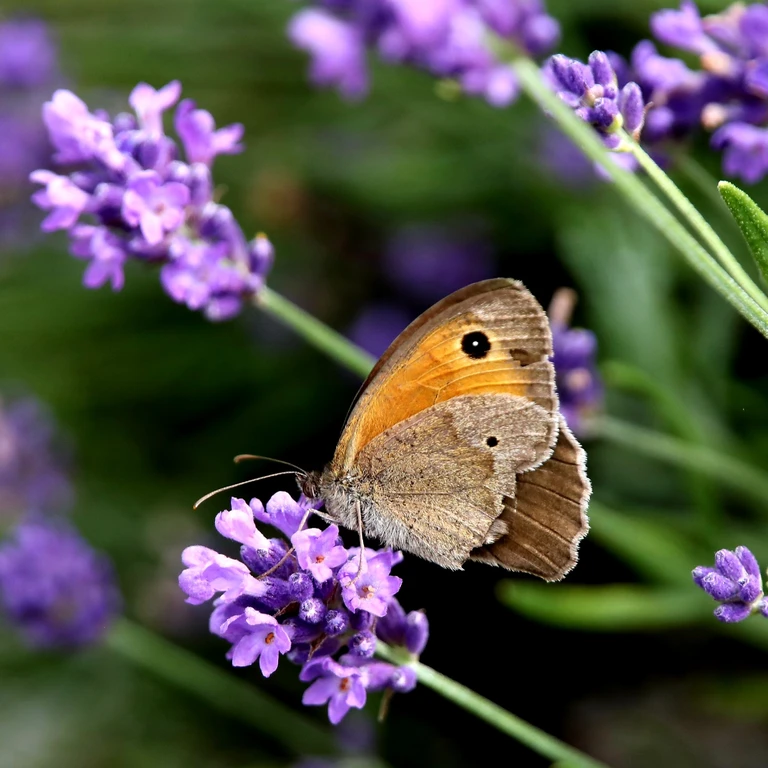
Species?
Maniola jurtina
